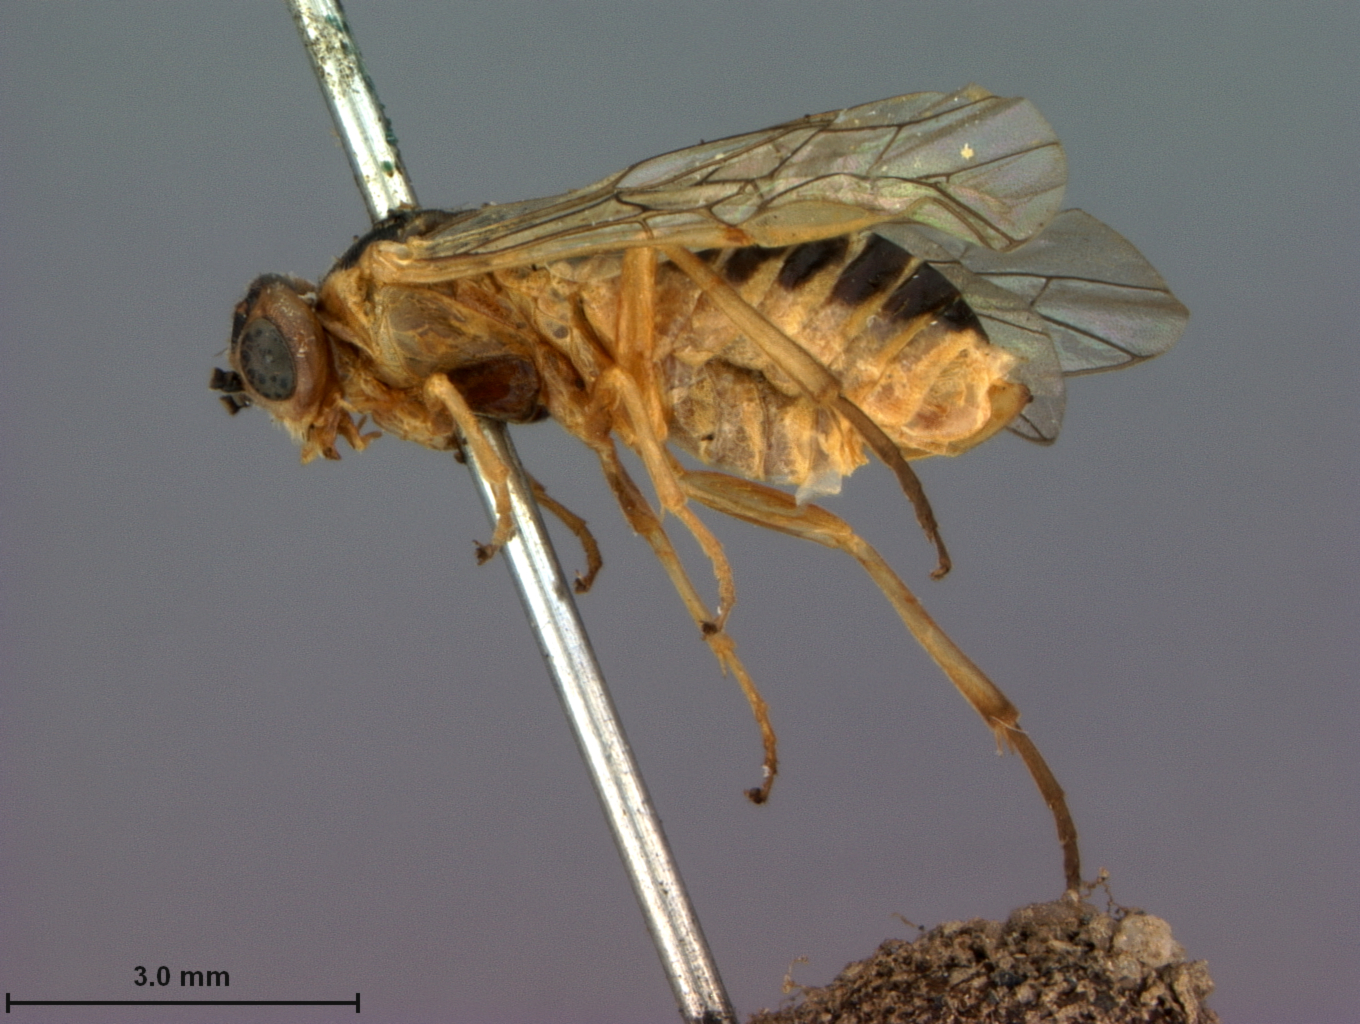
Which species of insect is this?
Pteronus hyalinus
